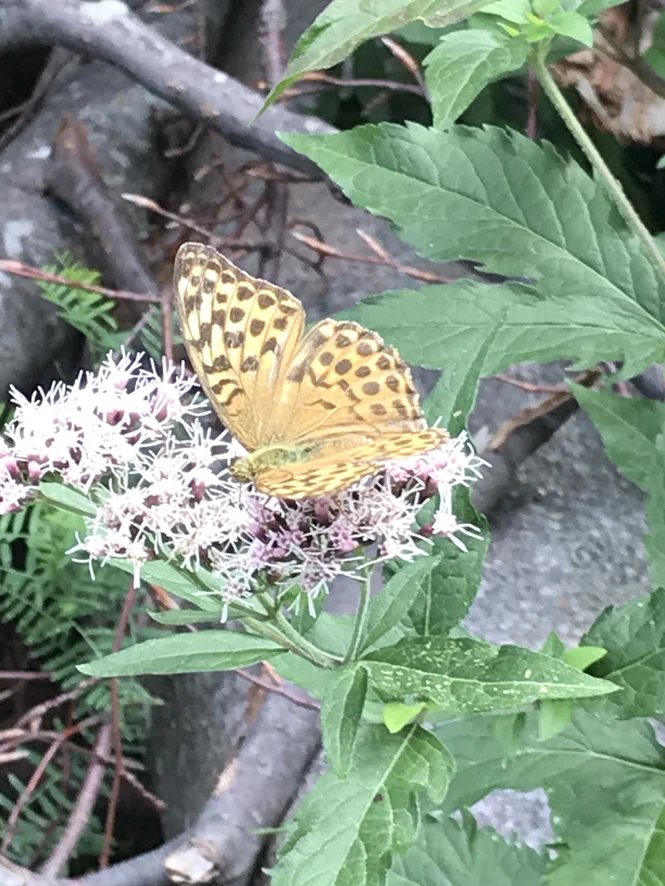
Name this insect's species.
Argynnis paphia
